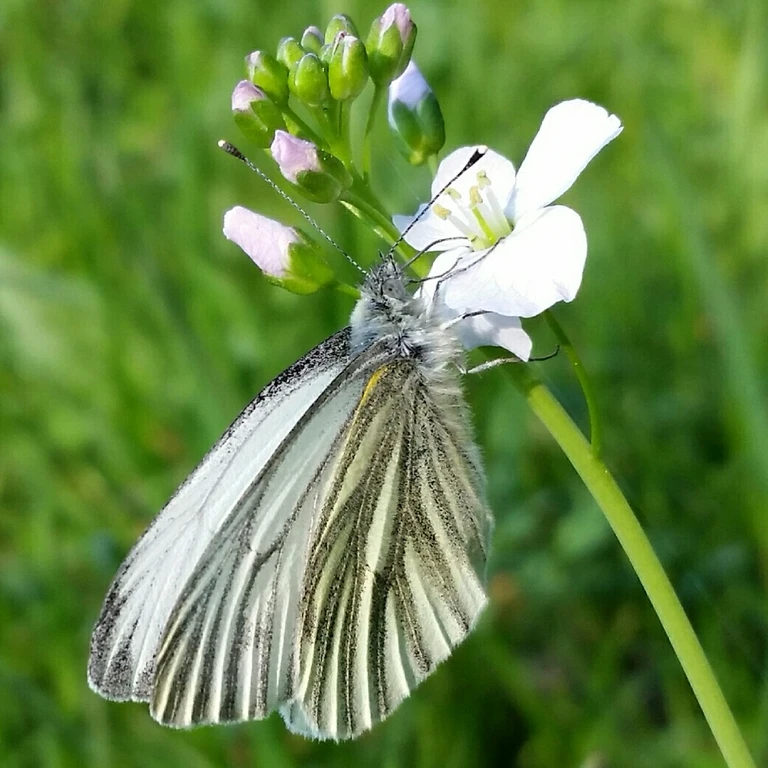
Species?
Pieris napi
